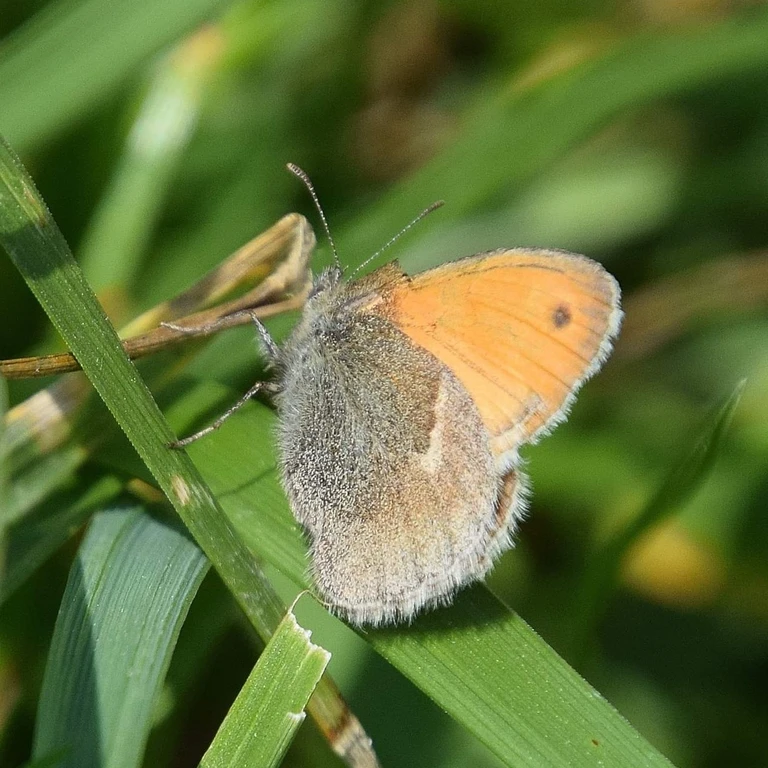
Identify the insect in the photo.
Coenonympha pamphilus
